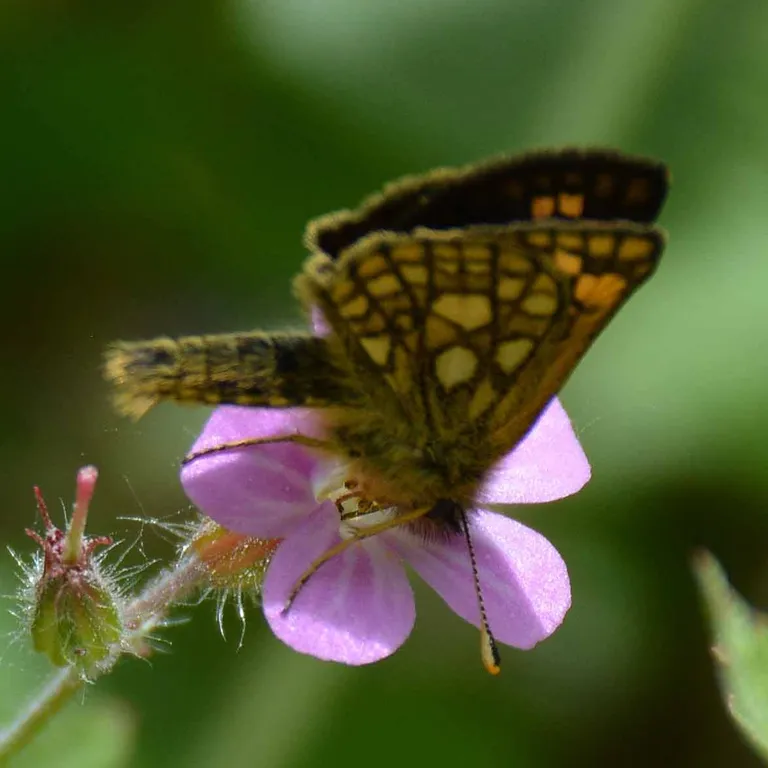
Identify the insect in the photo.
Carterocephalus palaemon
